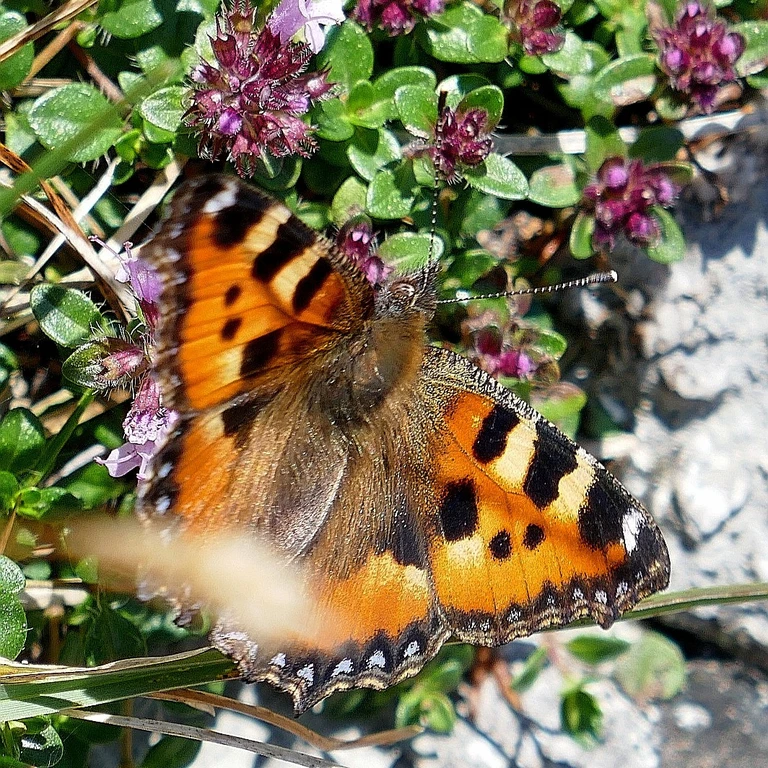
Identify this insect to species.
Aglais urticae
